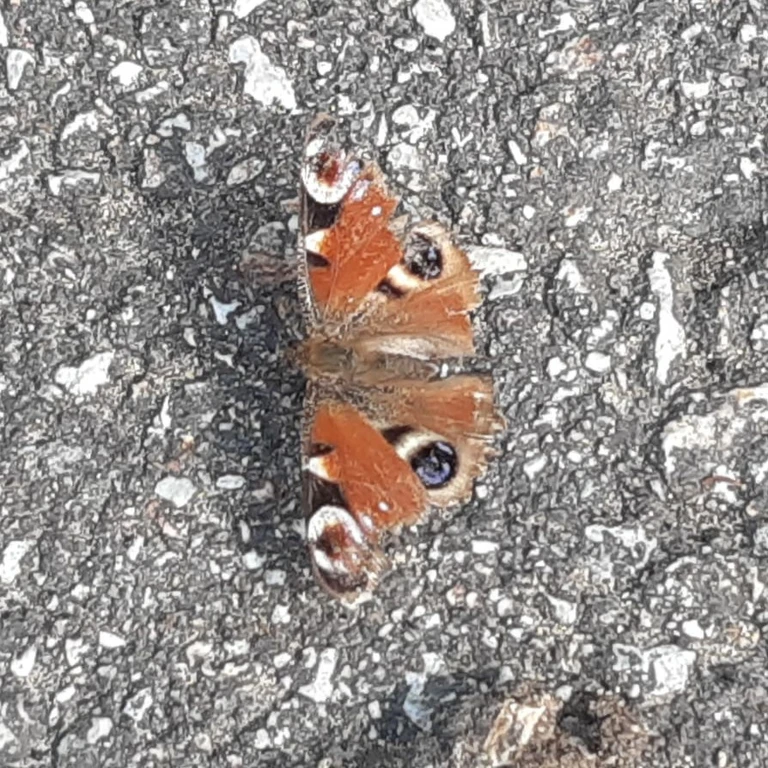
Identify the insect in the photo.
Aglais io
